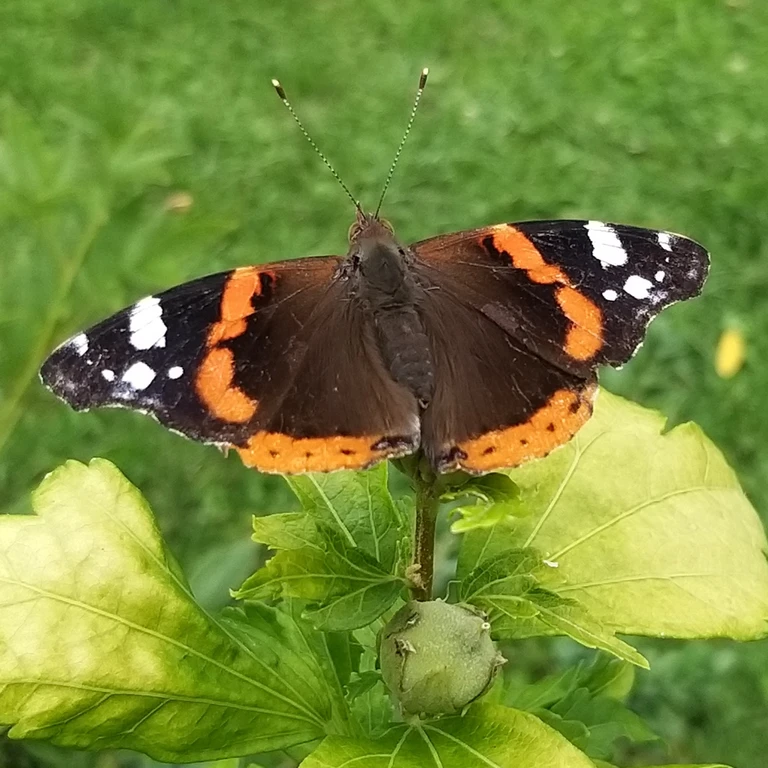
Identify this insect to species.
Vanessa atalanta
